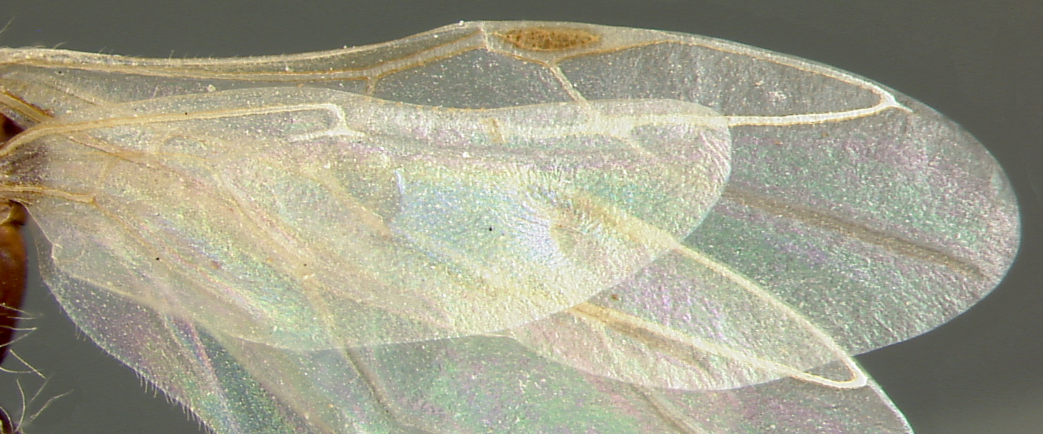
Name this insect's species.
Camponotus sexguttatus
